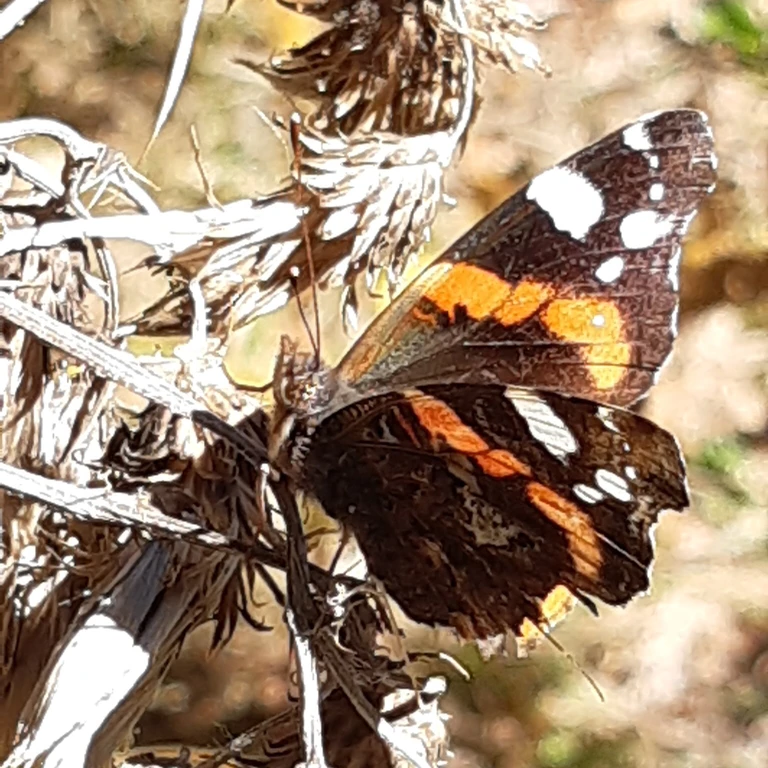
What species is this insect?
Vanessa atalanta
